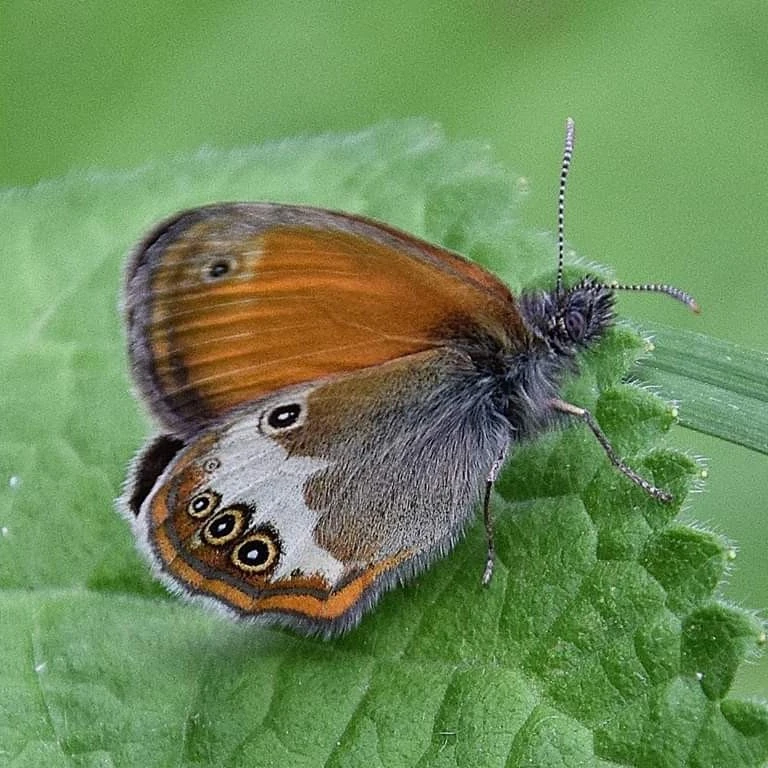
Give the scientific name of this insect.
Coenonympha arcania
